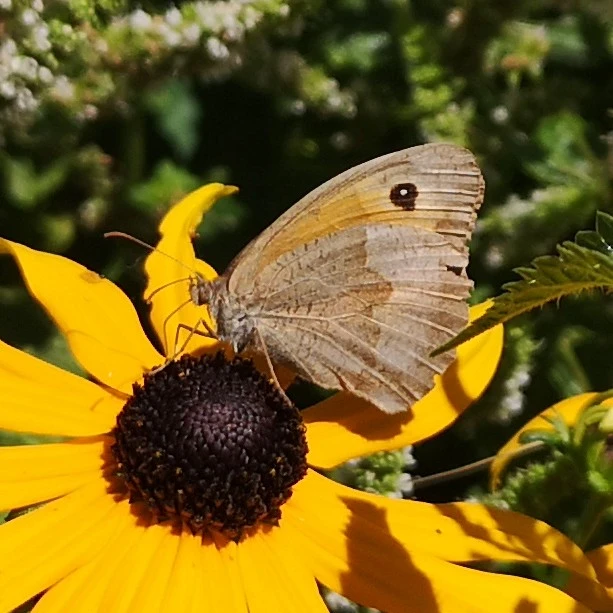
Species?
Maniola jurtina
